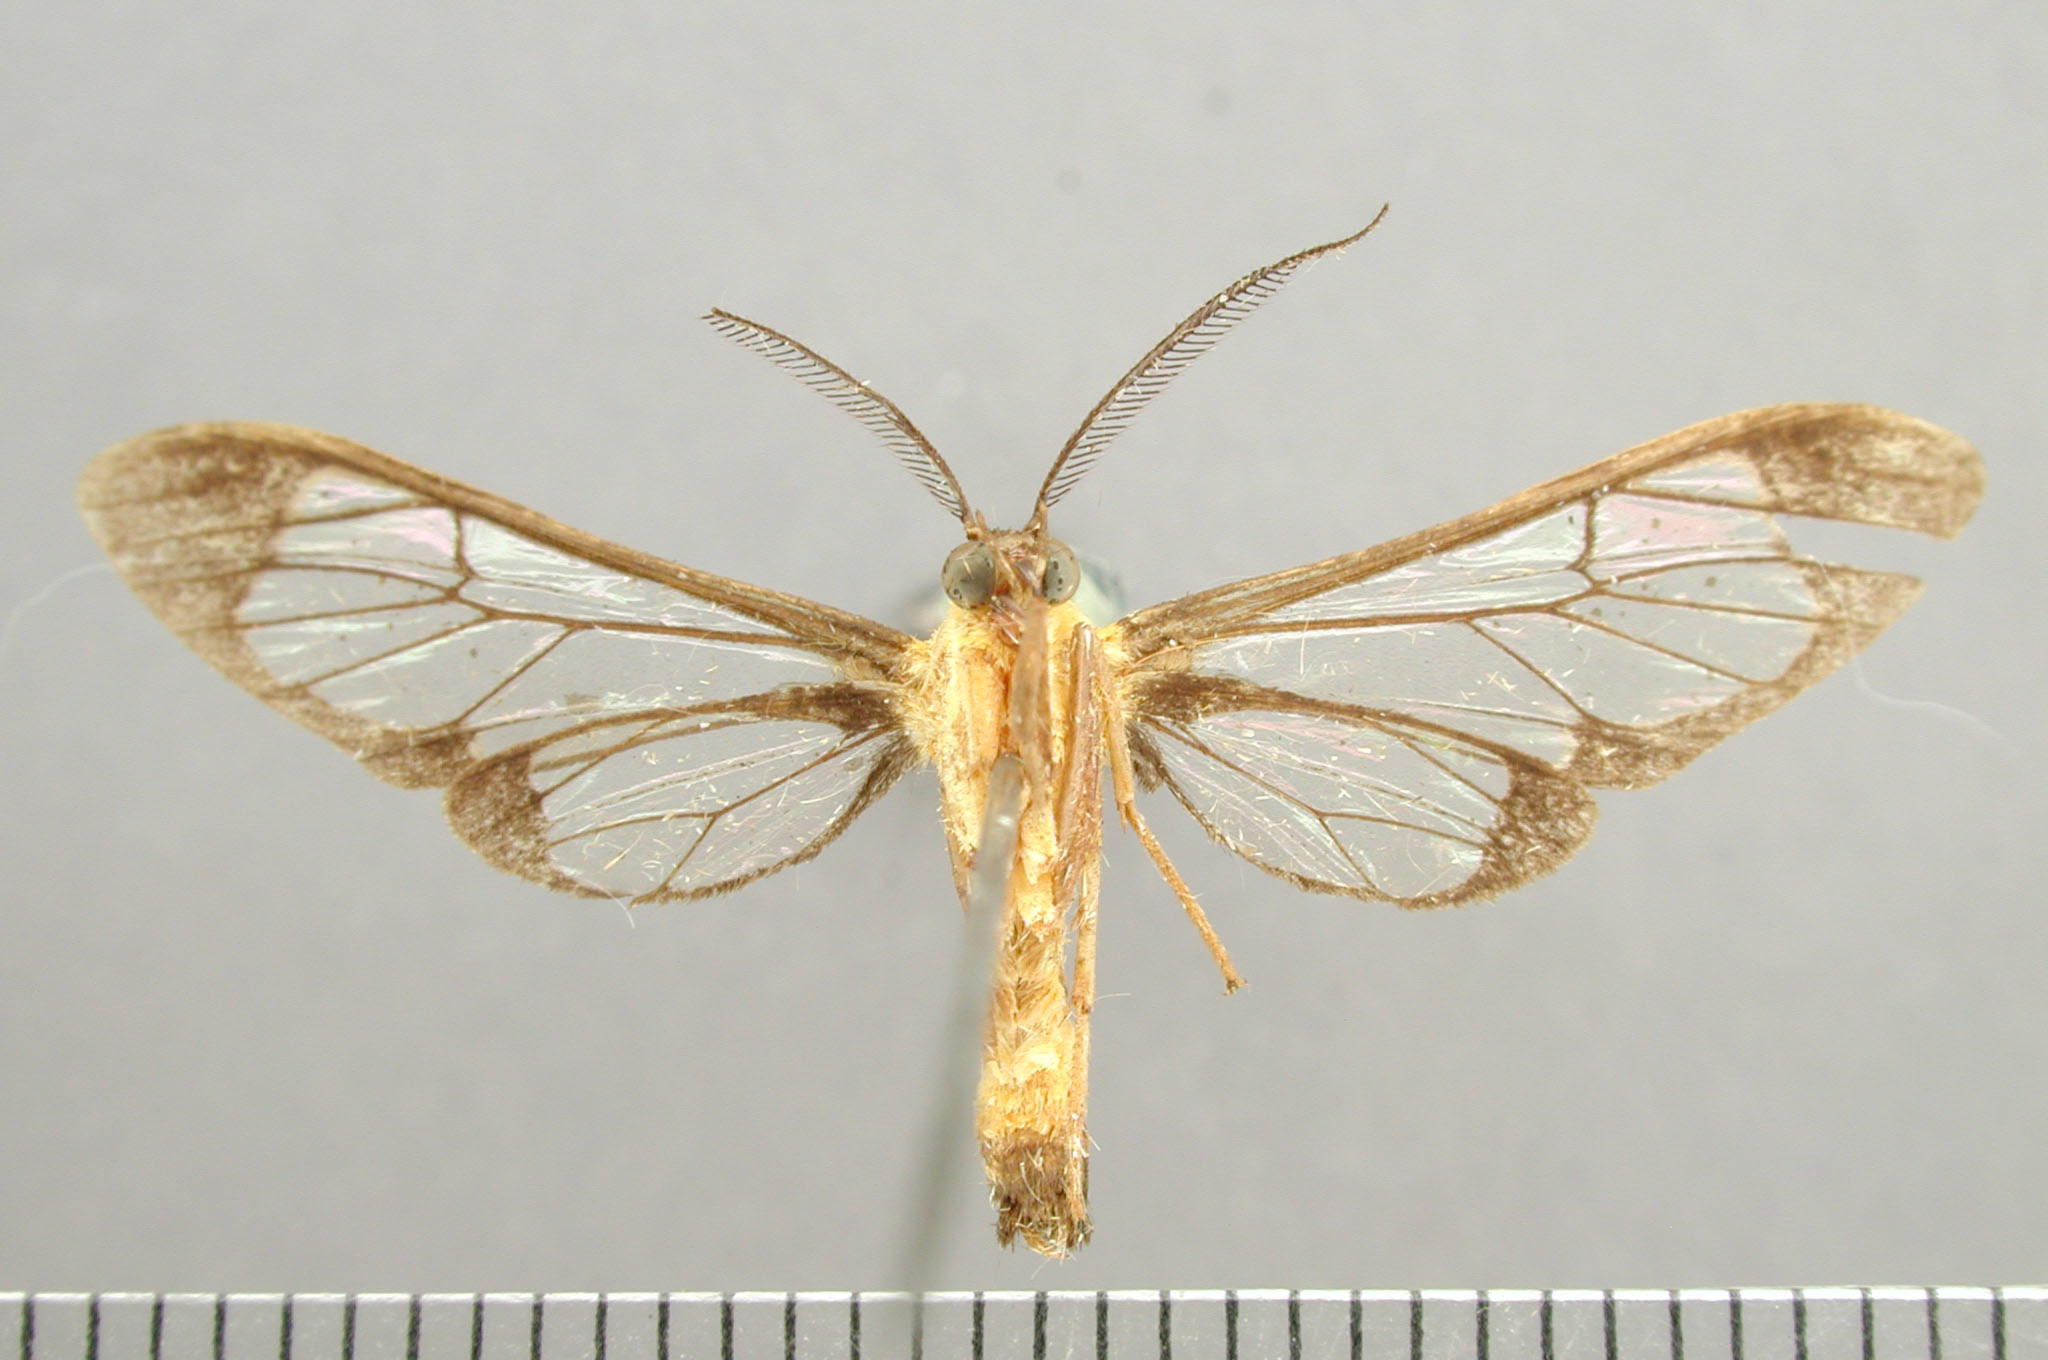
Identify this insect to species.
Cosmosoma galbana
